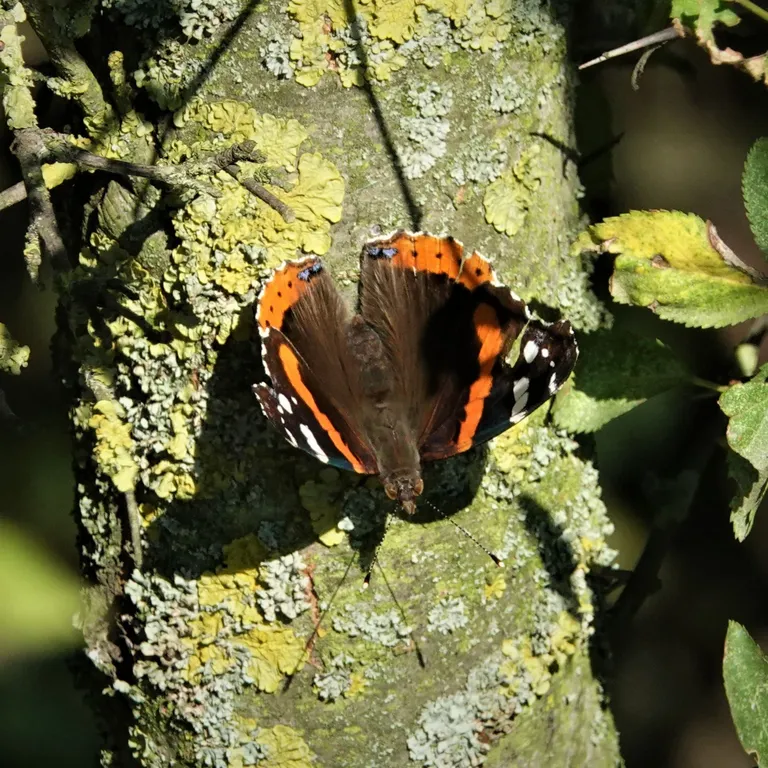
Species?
Vanessa atalanta
